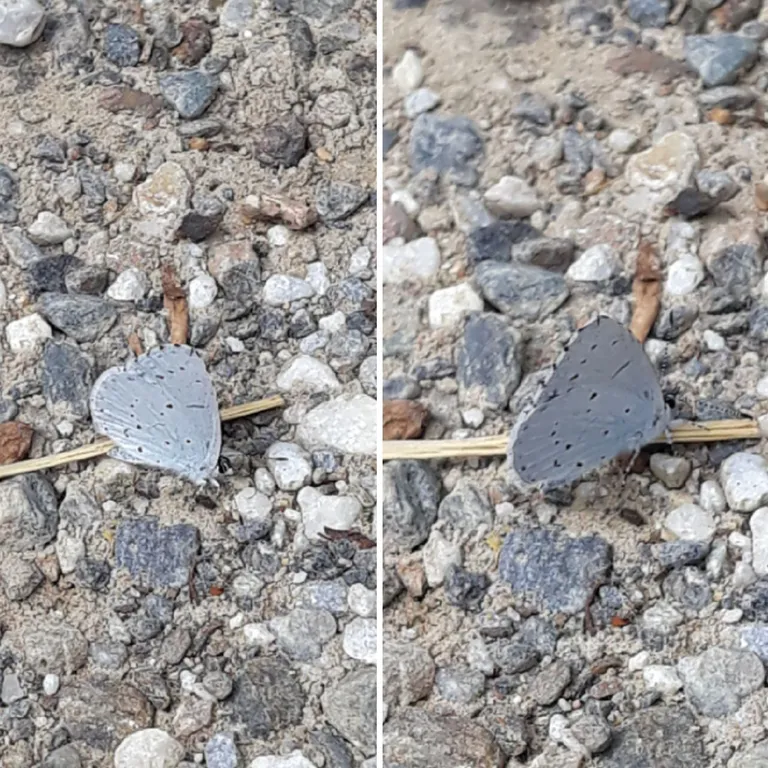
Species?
Celastrina argiolus
